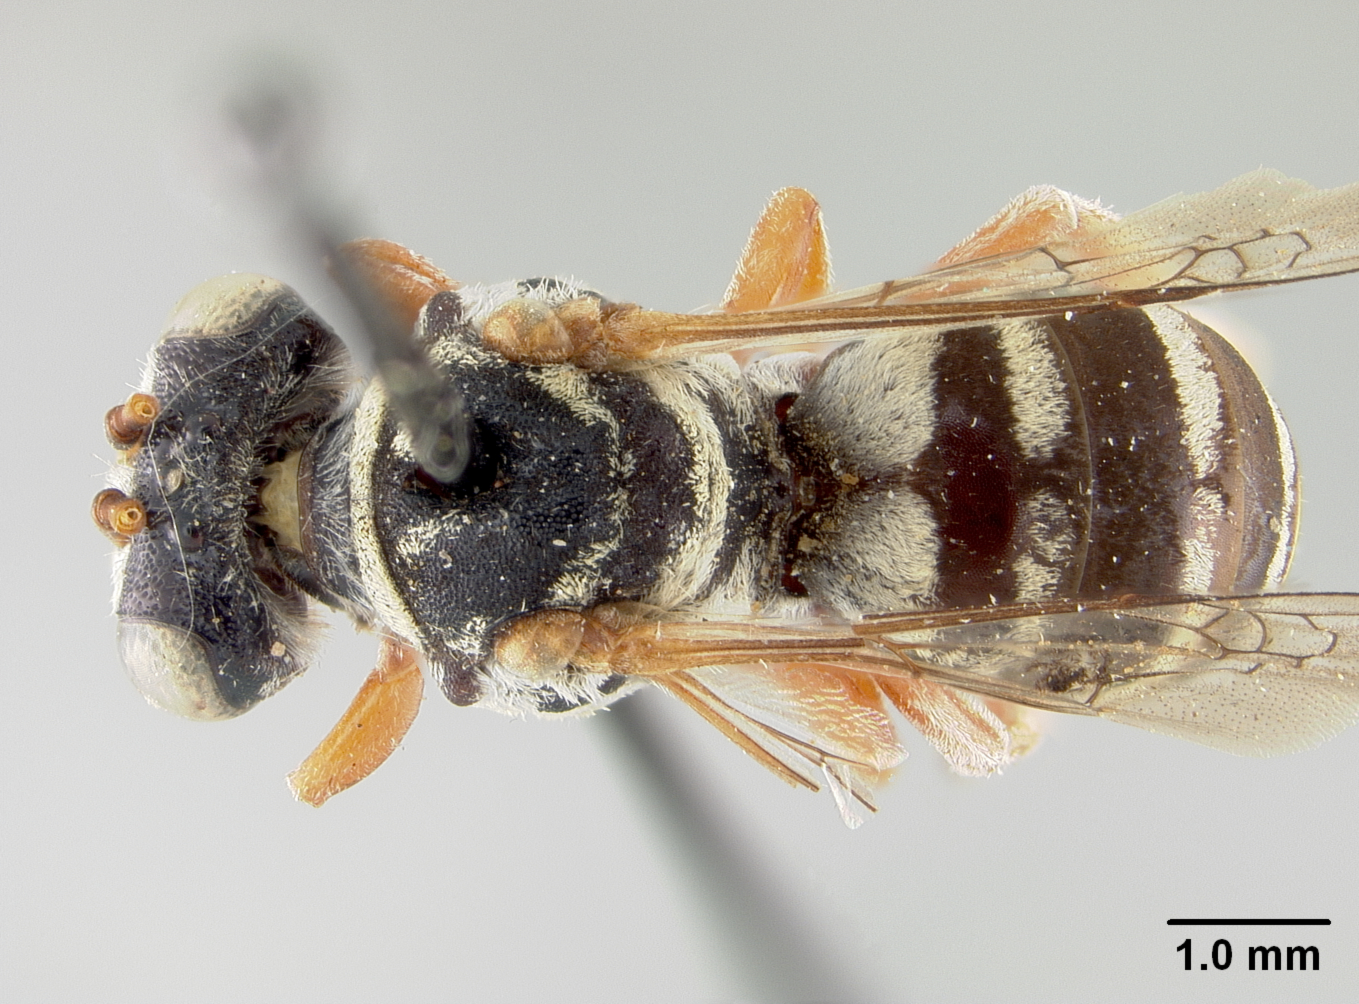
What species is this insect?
Triepeolus norae
